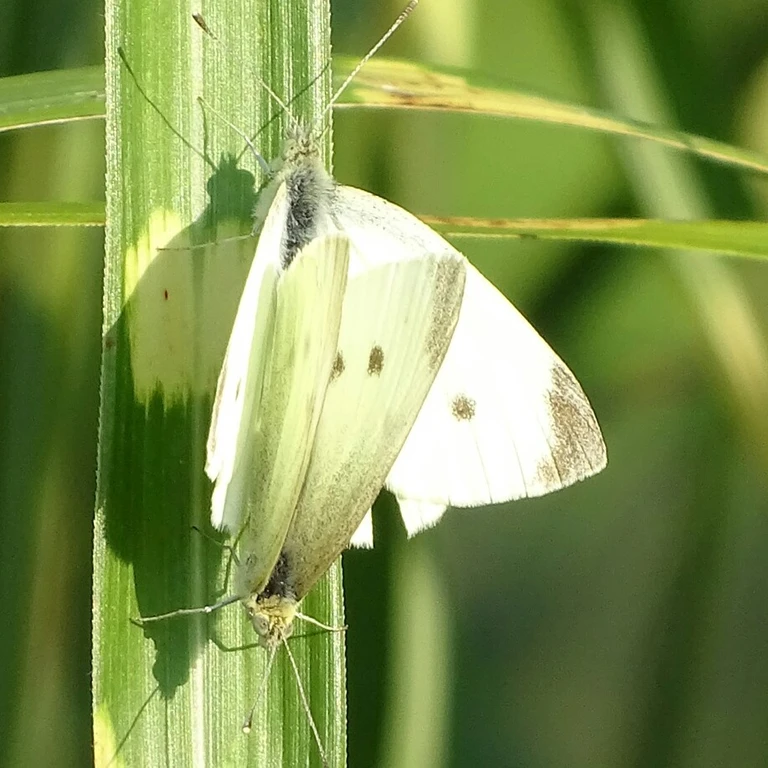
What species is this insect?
Pieris rapae
